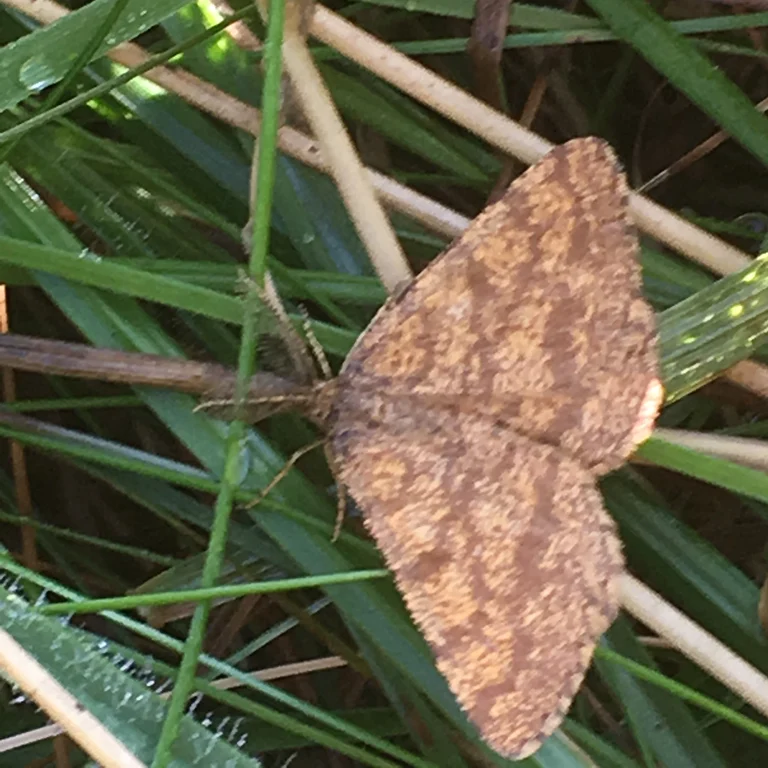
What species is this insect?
Ematurga atomaria
